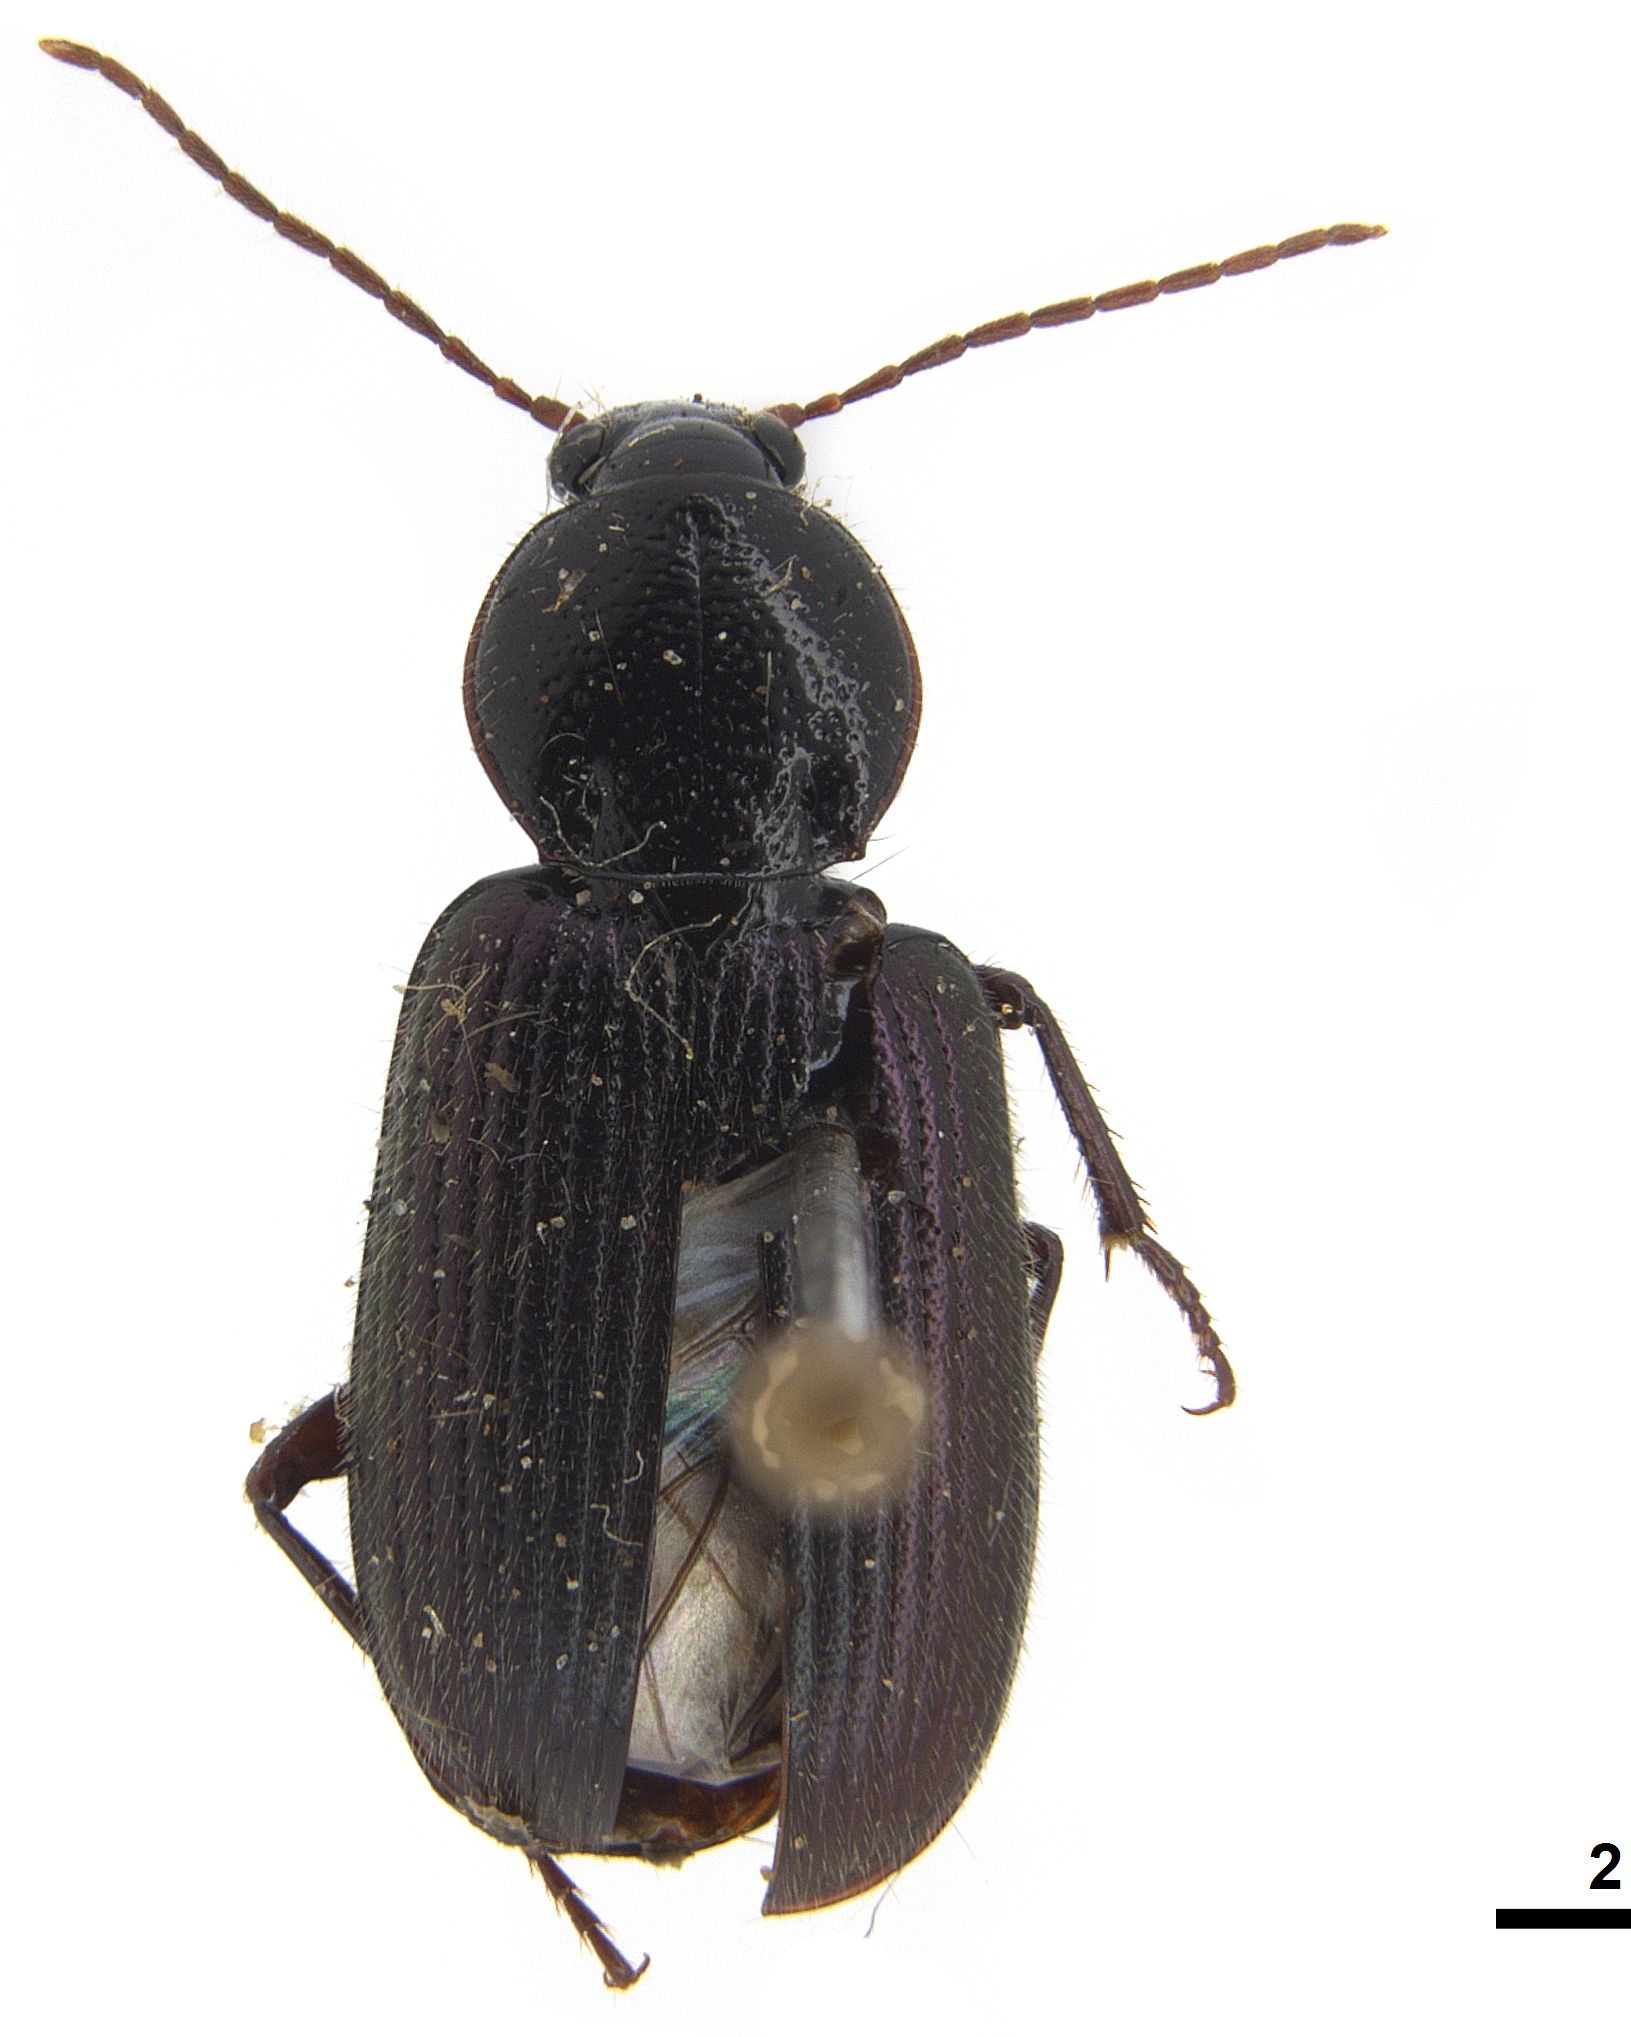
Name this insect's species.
Geobius pubescens
